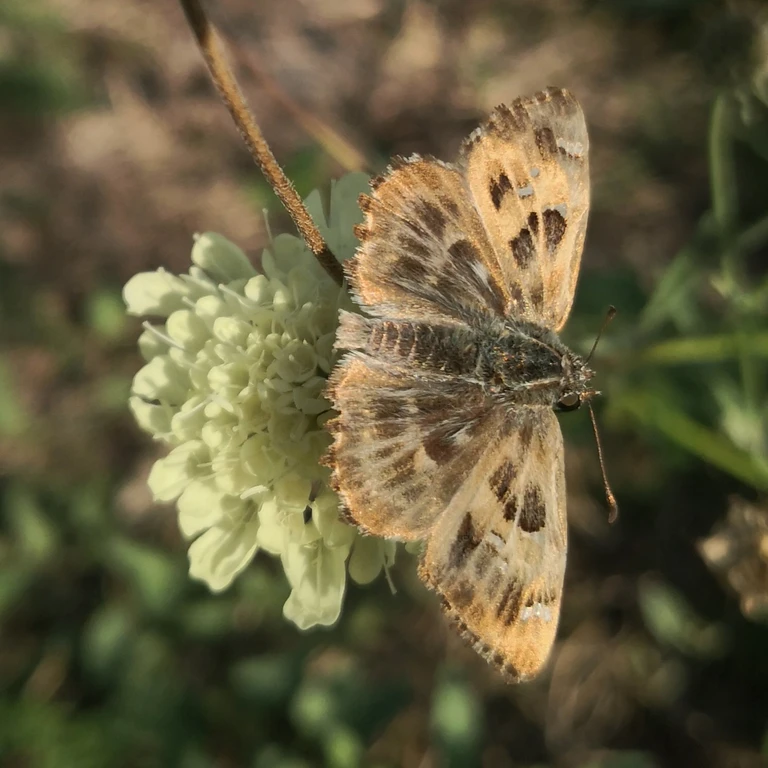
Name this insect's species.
Carcharodus alceae
